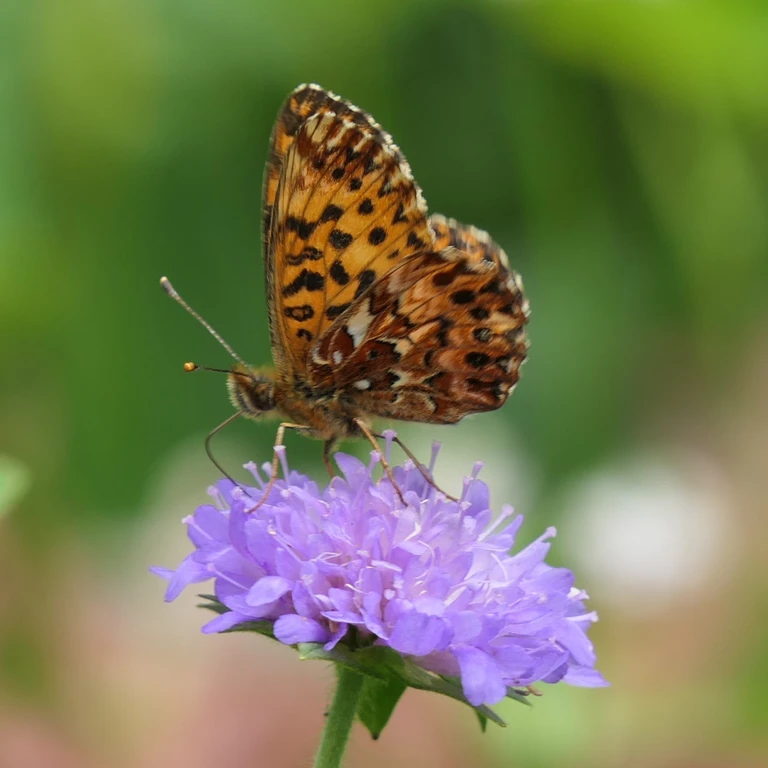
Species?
Boloria titania
